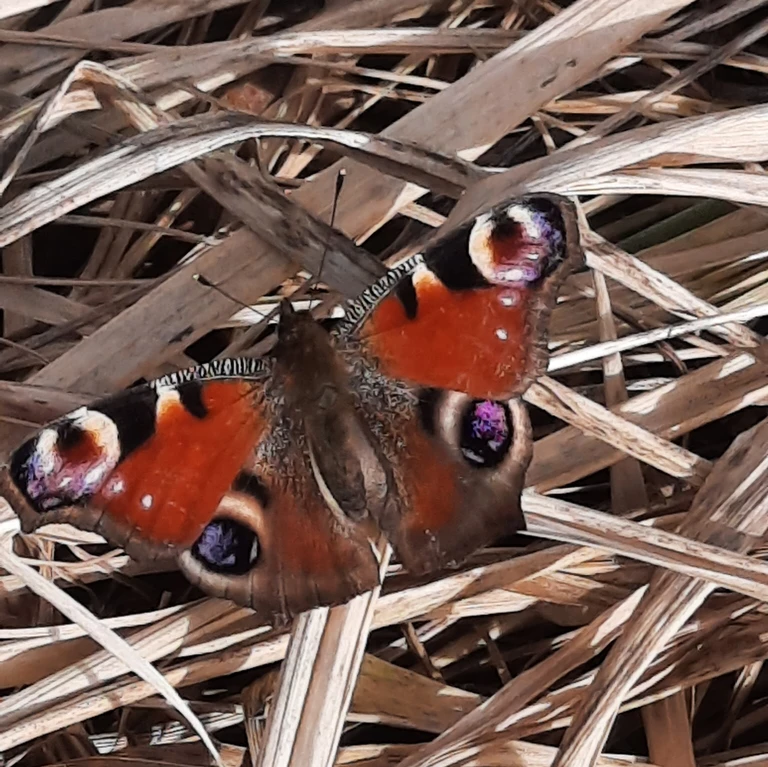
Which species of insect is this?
Aglais io
